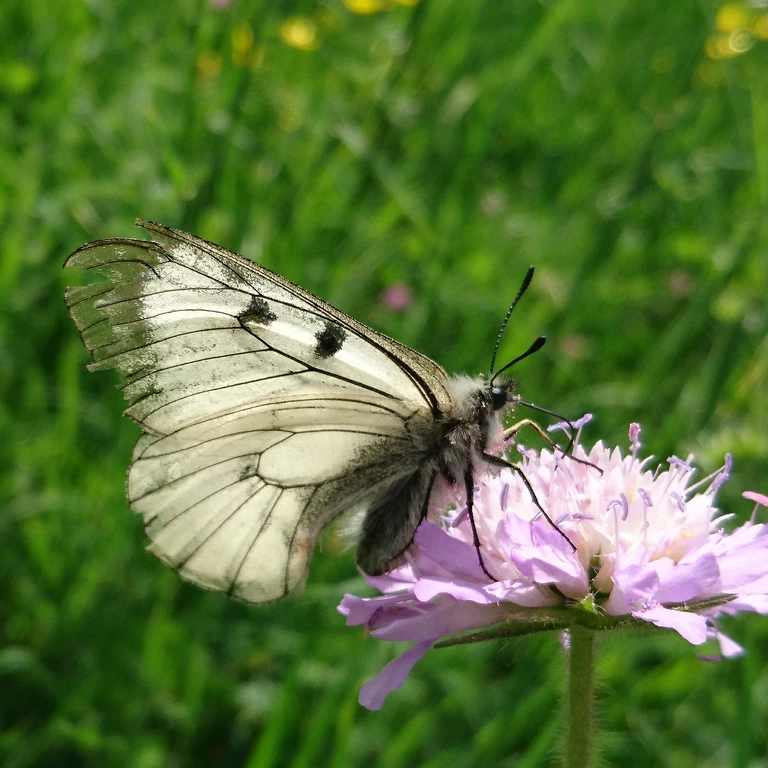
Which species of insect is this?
Parnassius mnemosyne
